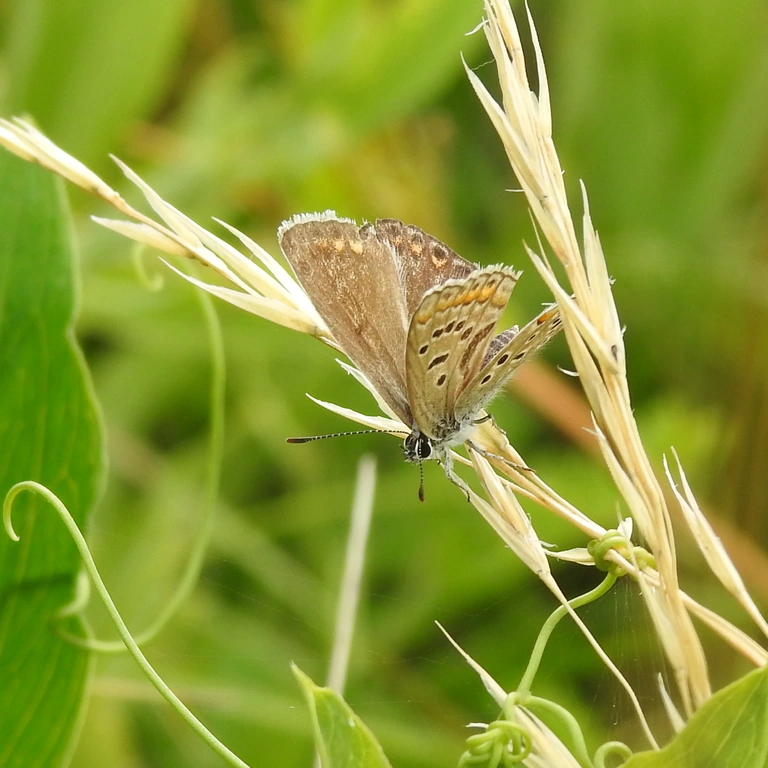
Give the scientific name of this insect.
Polyommatus icarus
